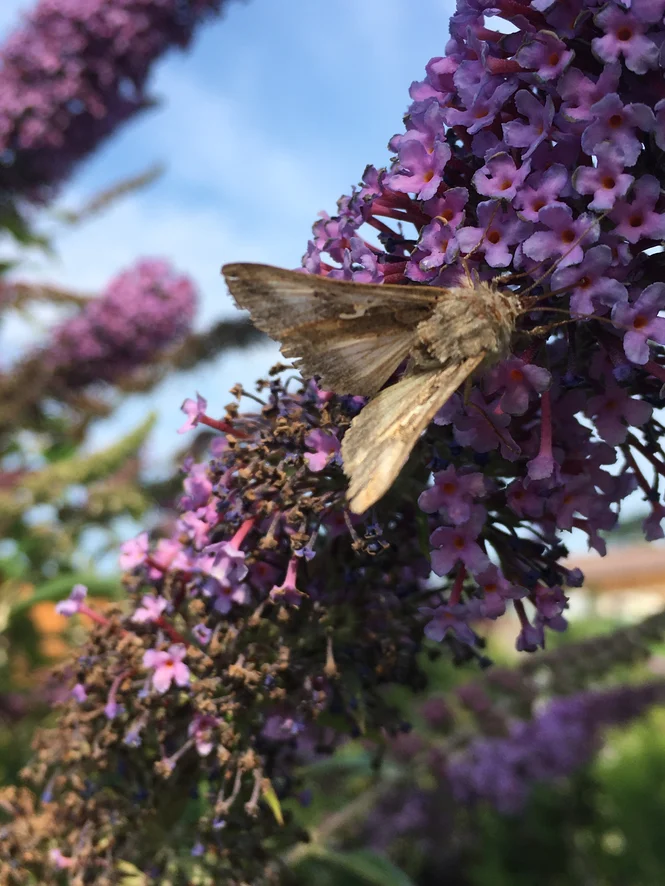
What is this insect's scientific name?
Autographa gamma
